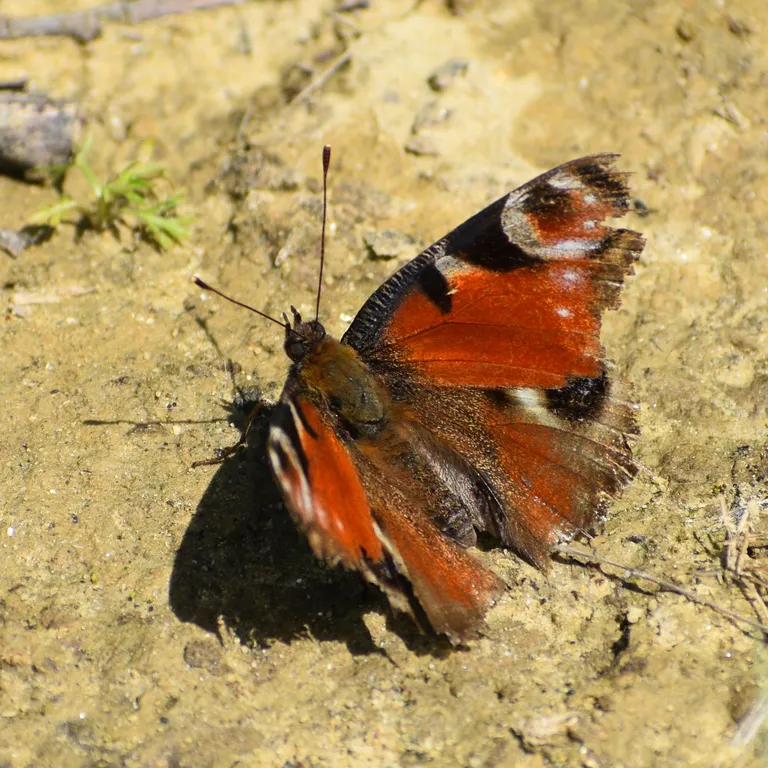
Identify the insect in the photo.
Aglais io
